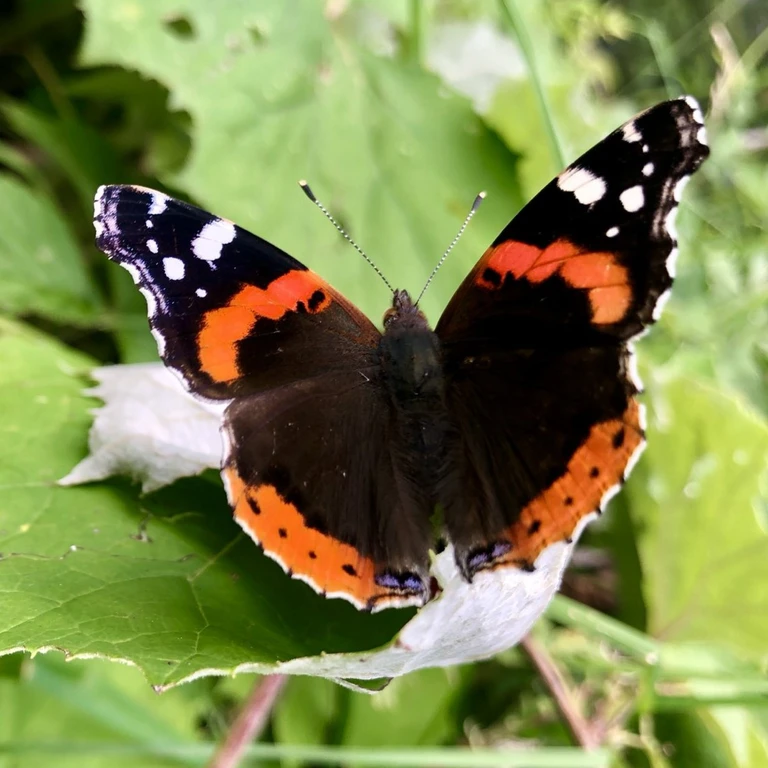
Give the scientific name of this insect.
Vanessa atalanta
